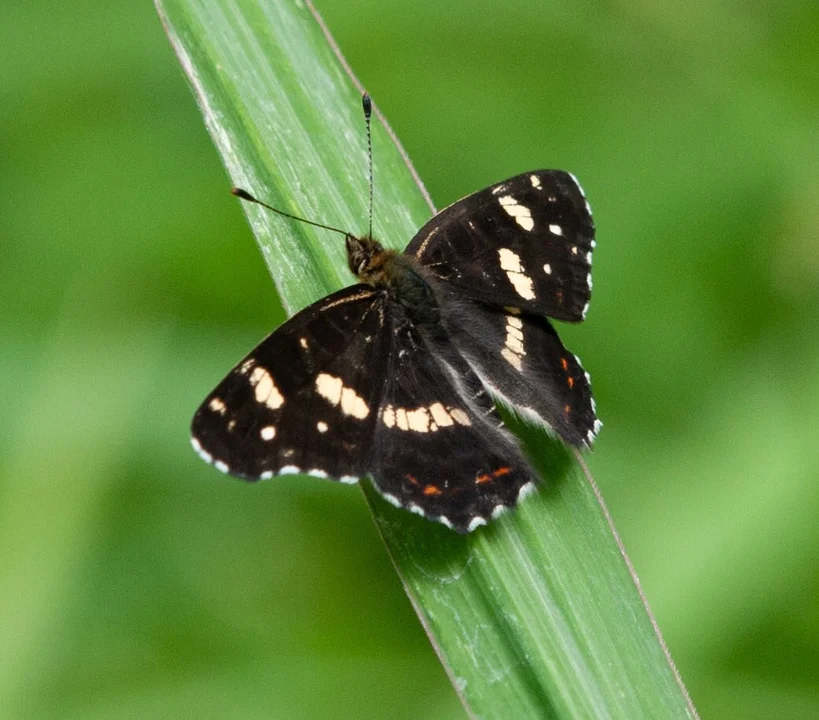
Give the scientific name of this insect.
Araschnia levana
